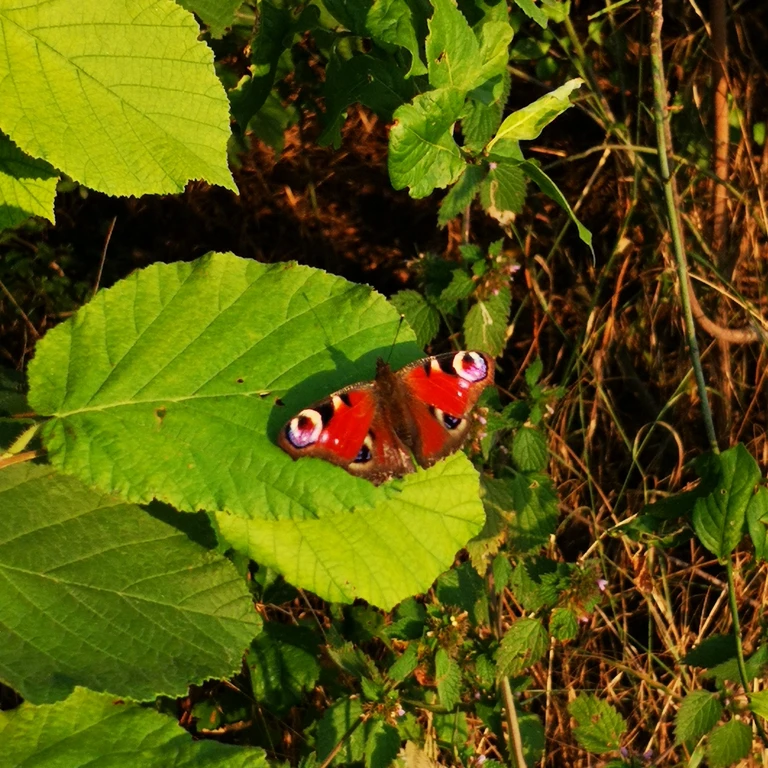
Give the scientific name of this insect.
Aglais io
